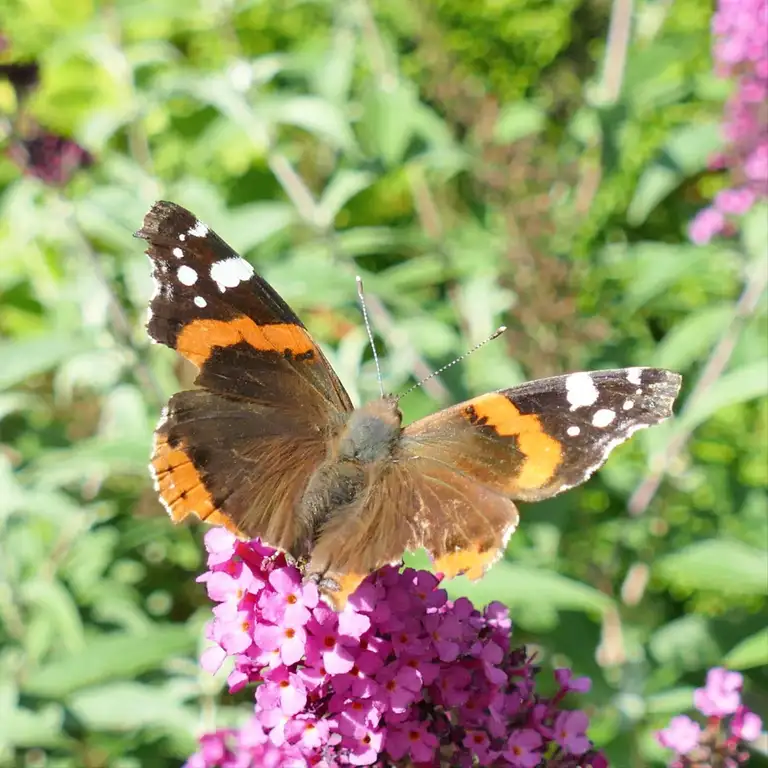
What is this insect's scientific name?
Vanessa atalanta
